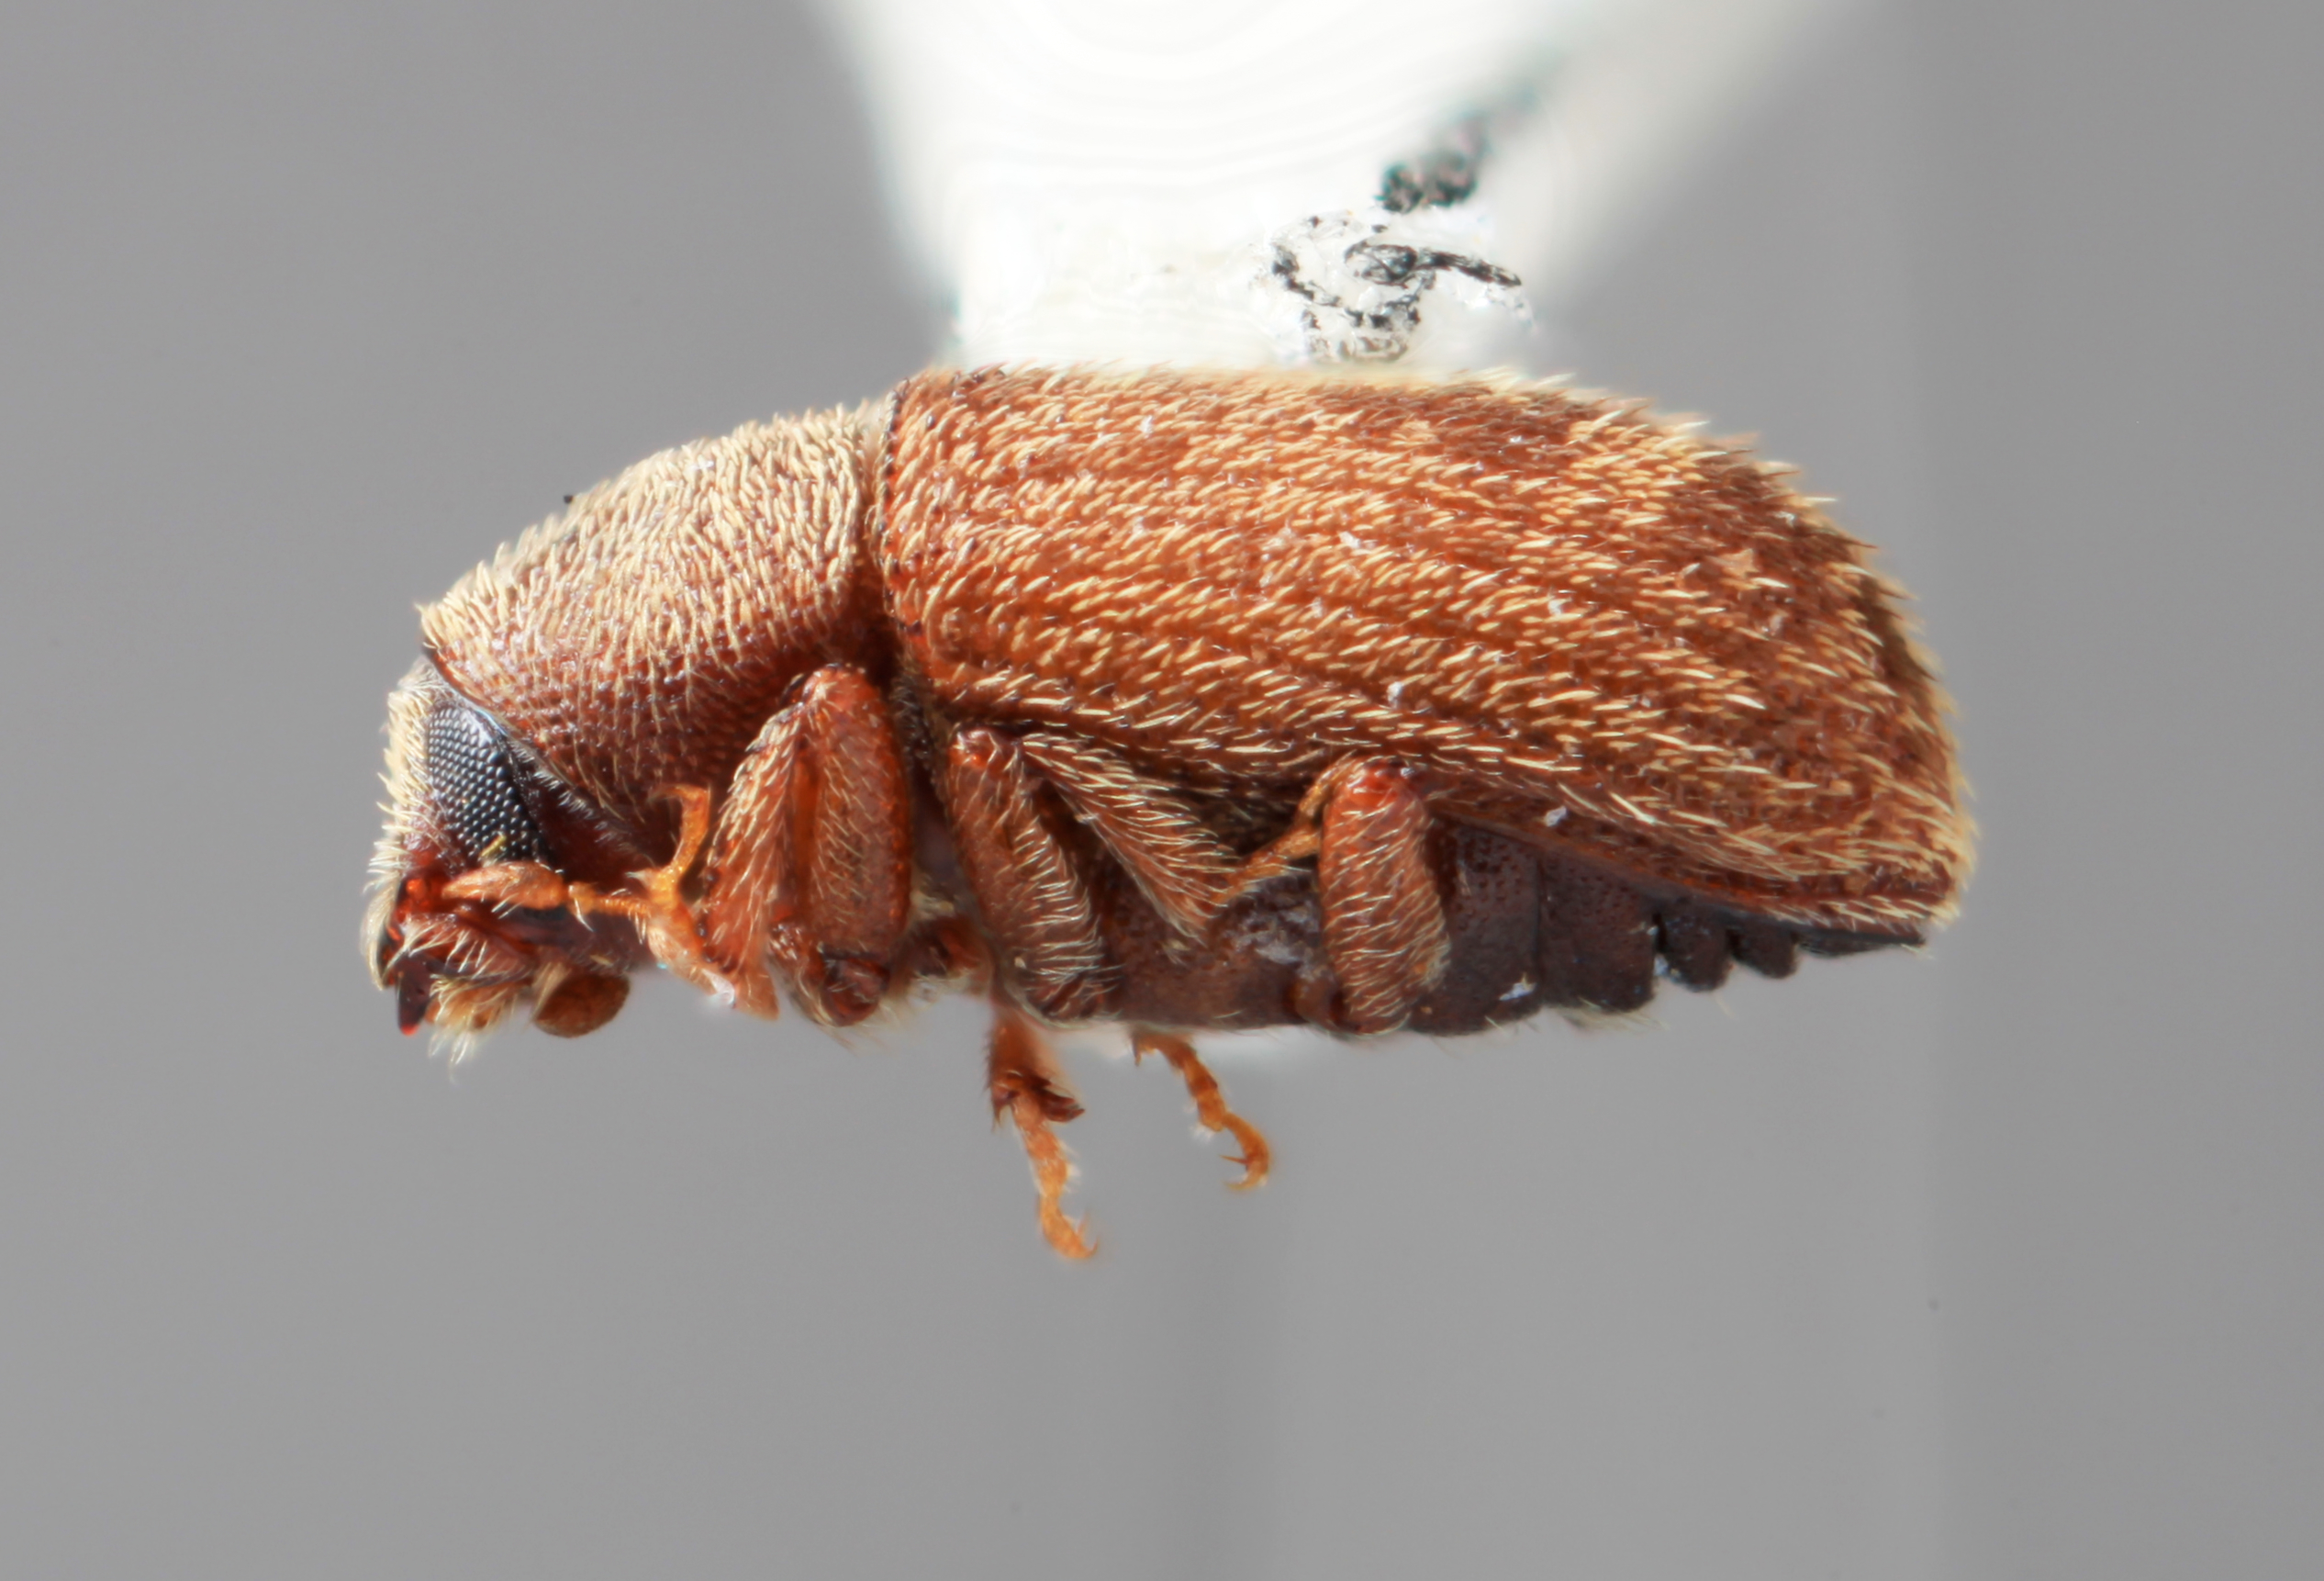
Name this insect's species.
Pseudoxylechinus variegatus
